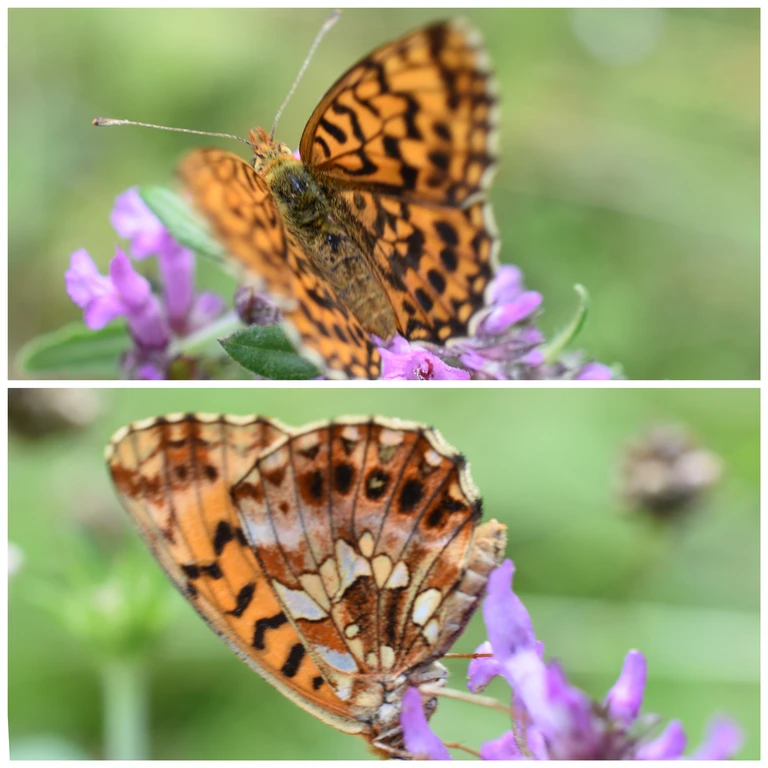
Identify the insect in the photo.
Boloria dia
